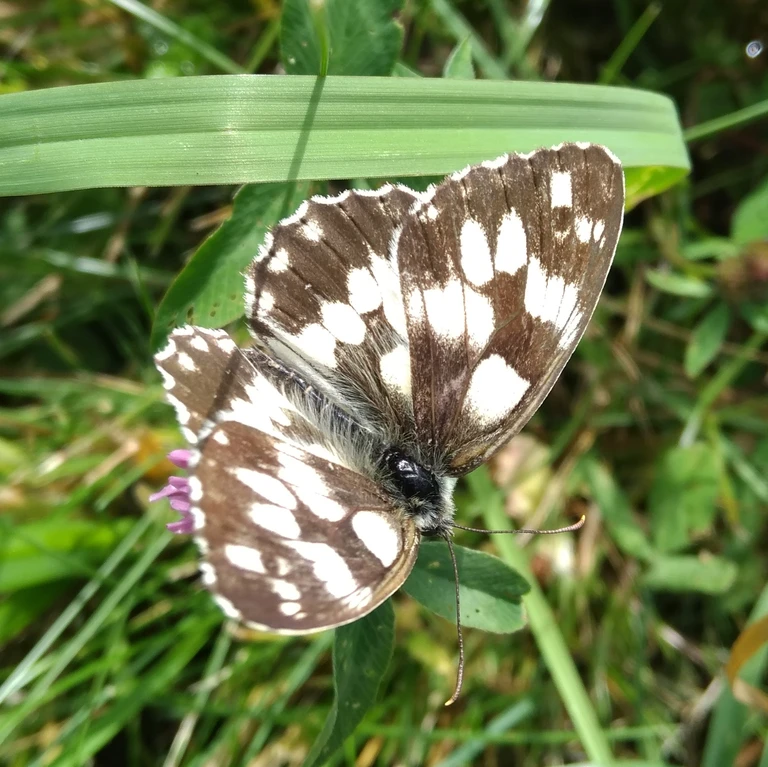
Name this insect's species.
Melanargia galathea
